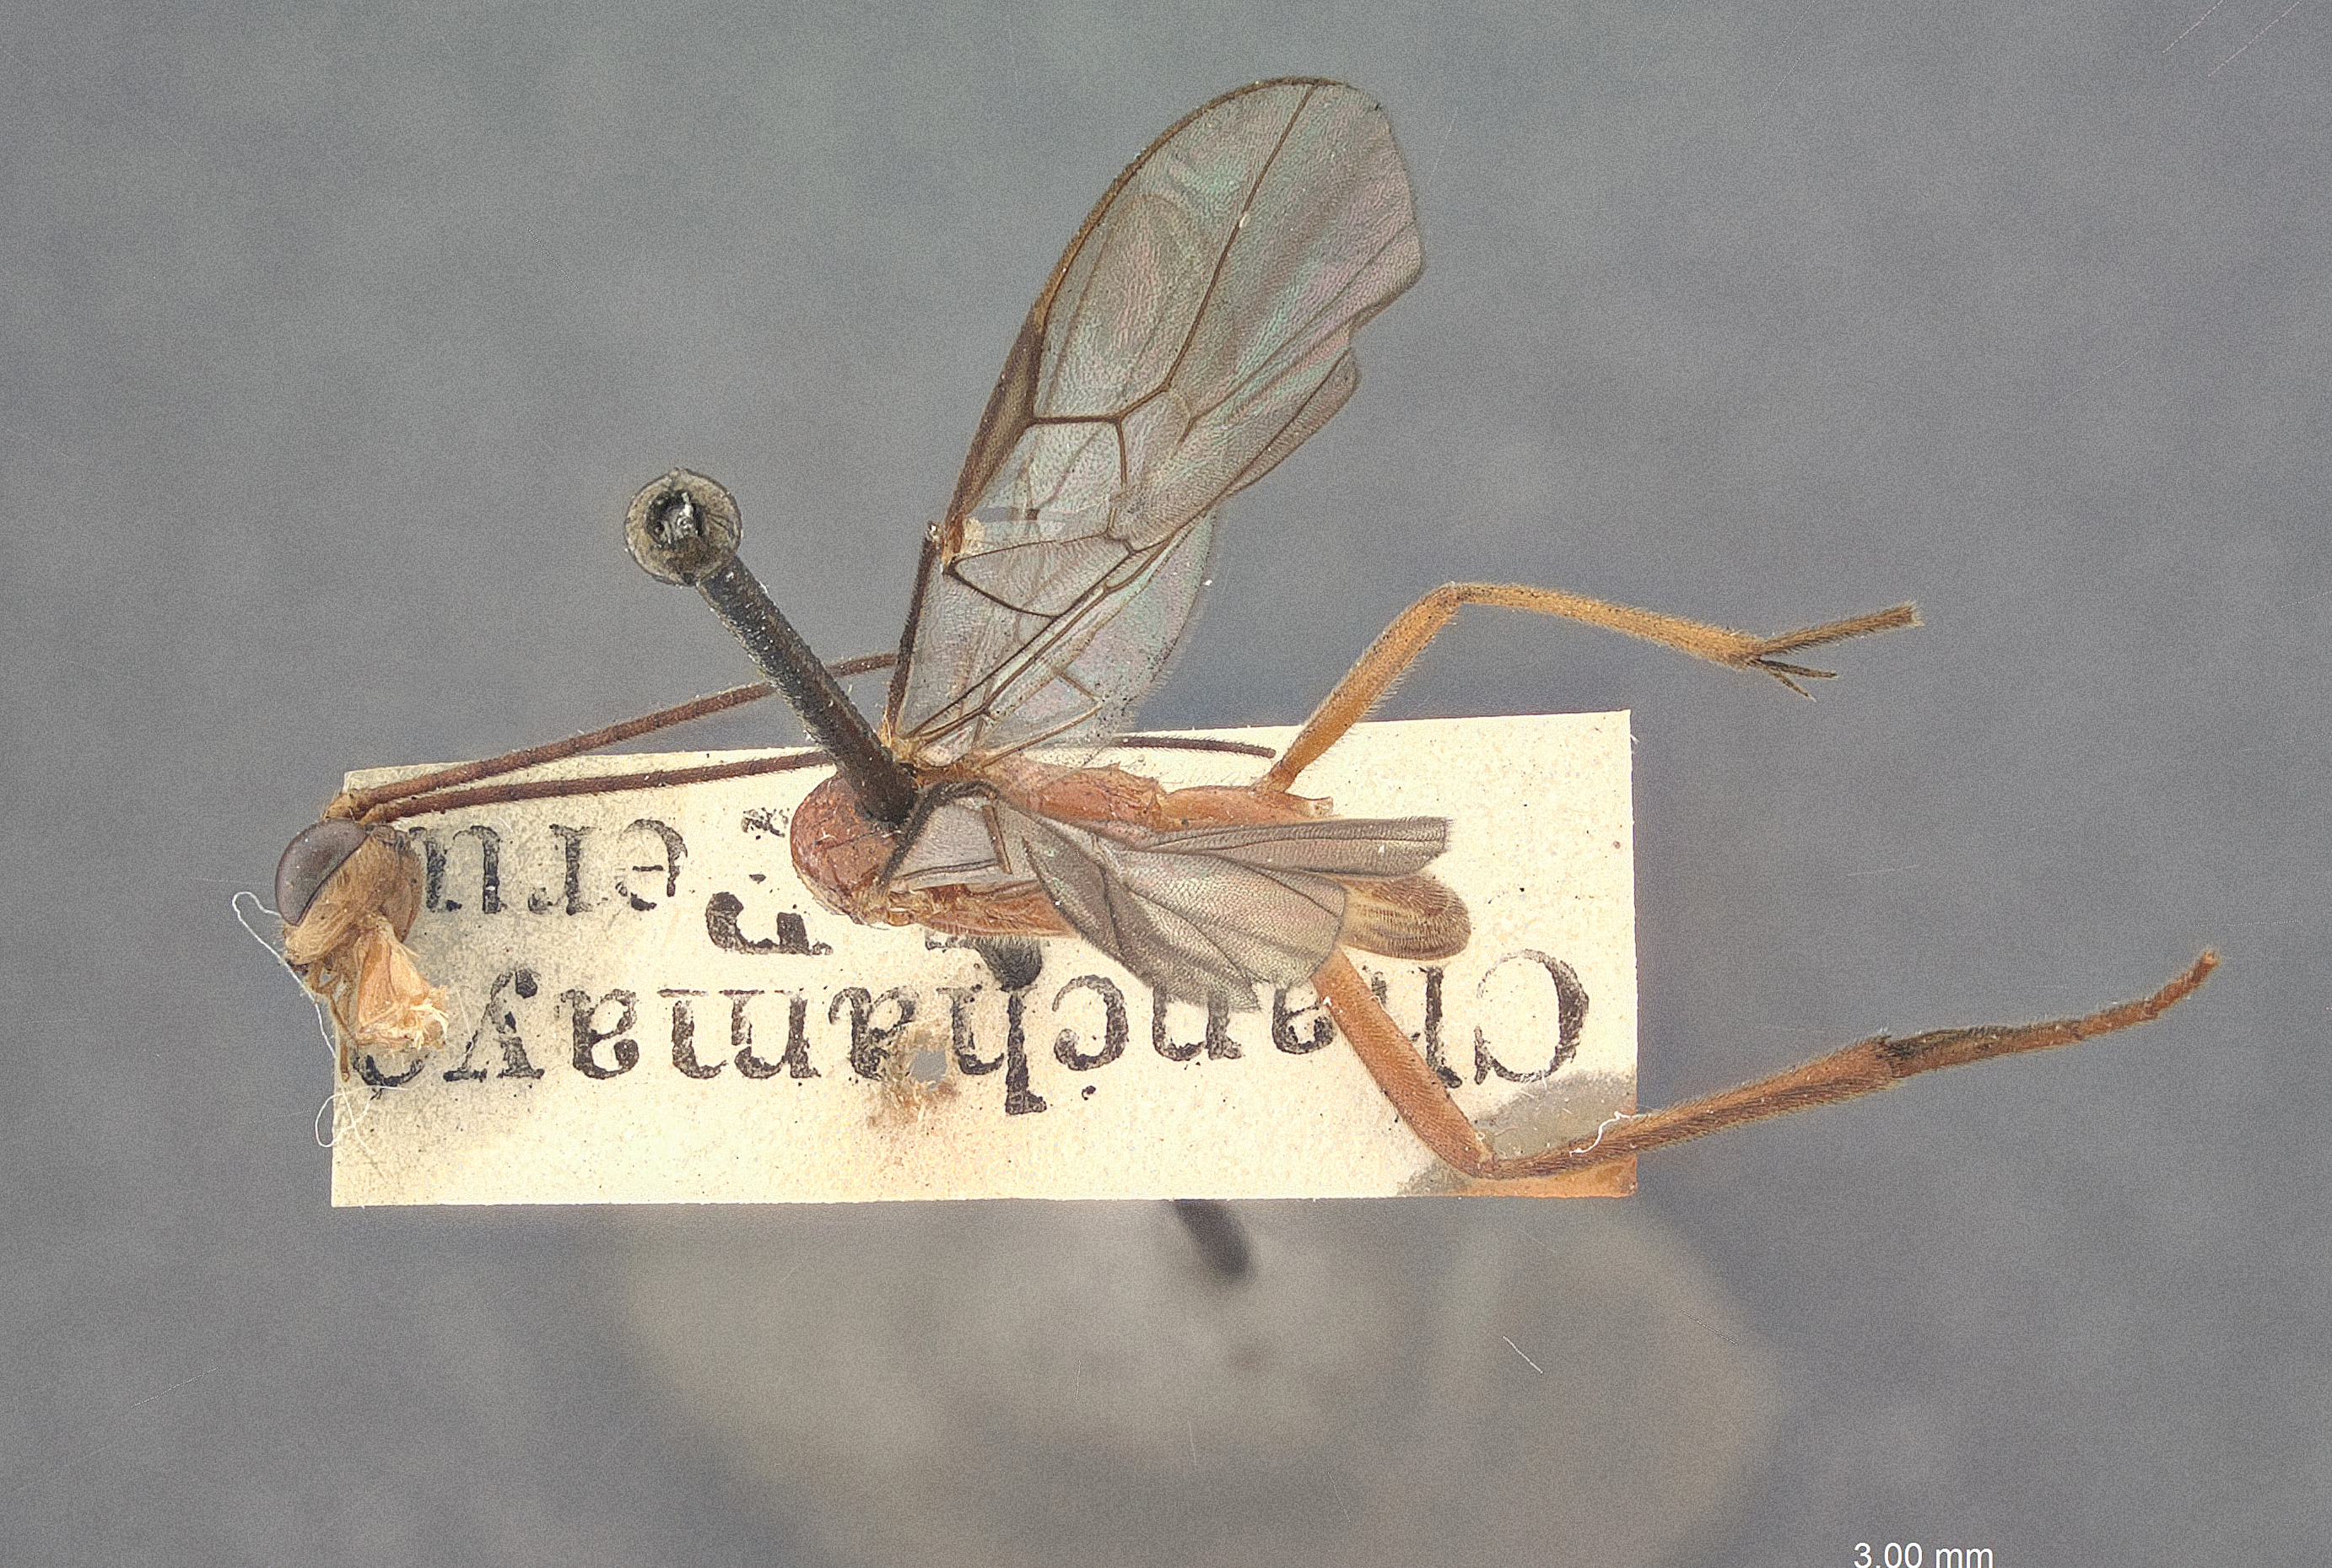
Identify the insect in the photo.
Zele rosenbergi
